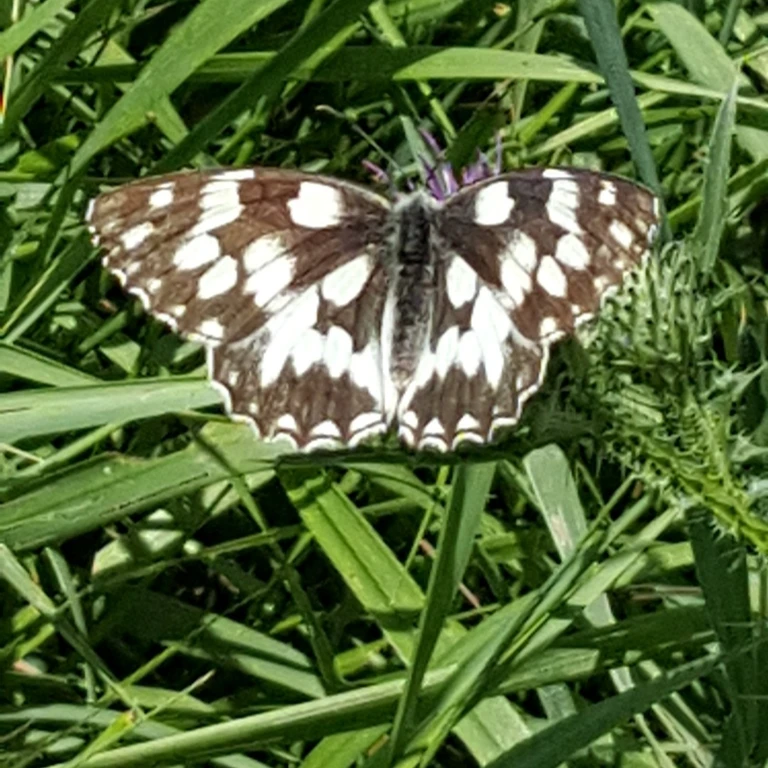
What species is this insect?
Melanargia galathea
